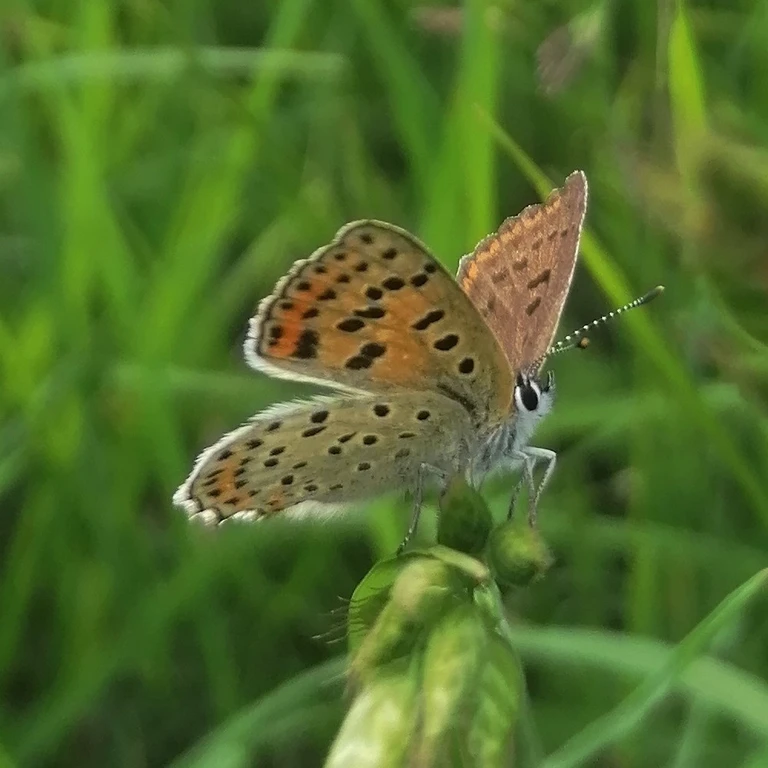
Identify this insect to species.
Lycaena tityrus (also Loweia tityrus)
